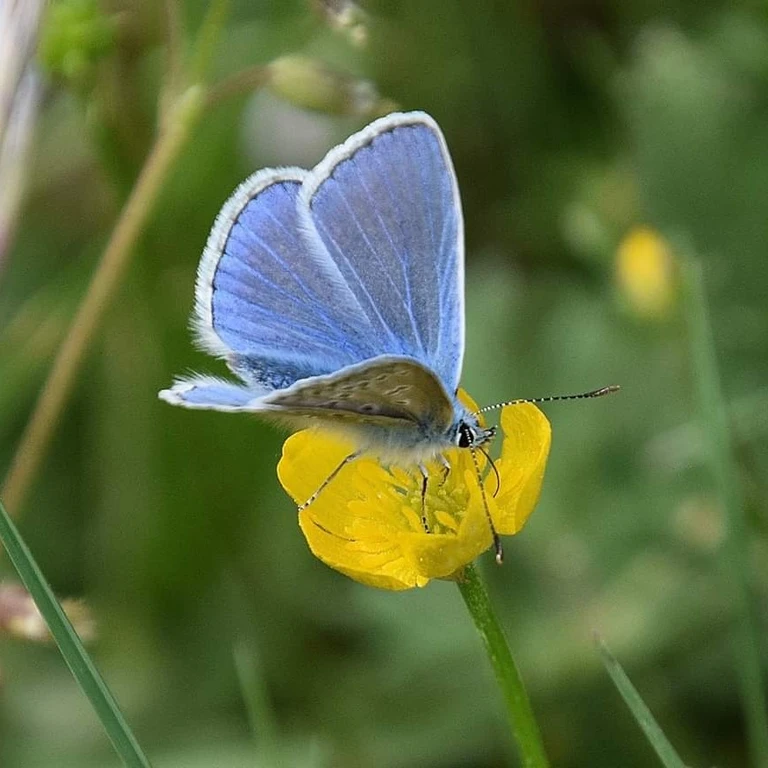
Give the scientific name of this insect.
Polyommatus icarus
